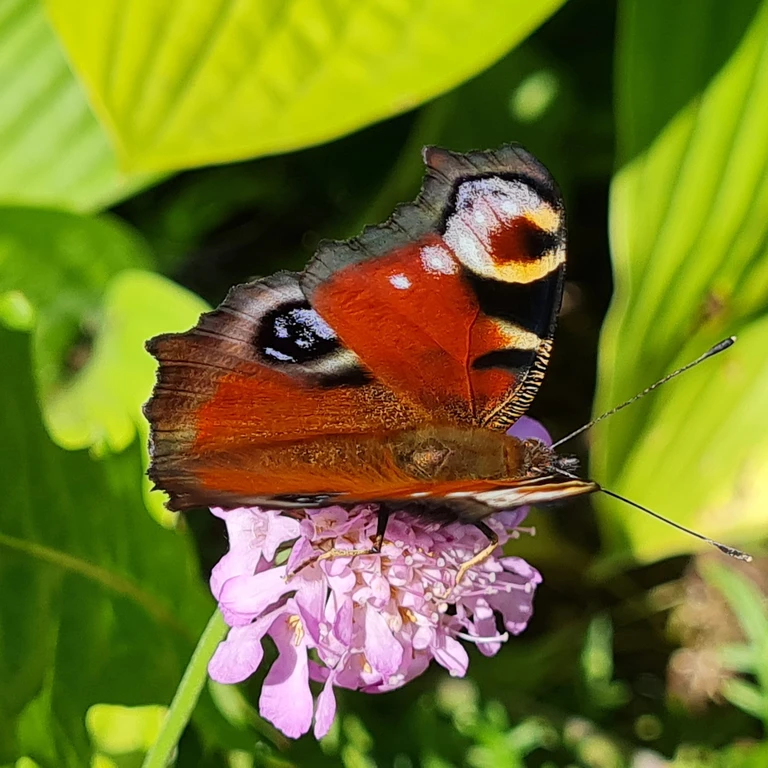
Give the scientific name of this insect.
Aglais io
